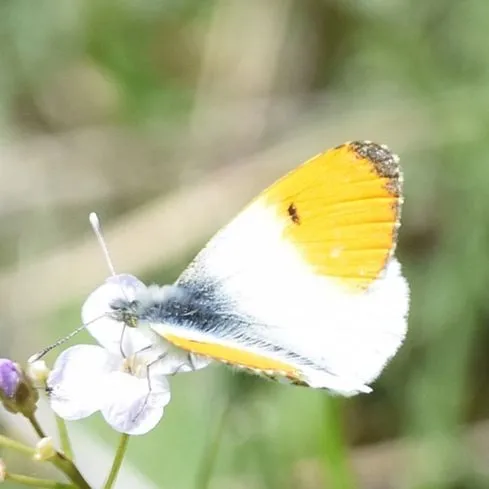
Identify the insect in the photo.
Anthocharis cardamines
